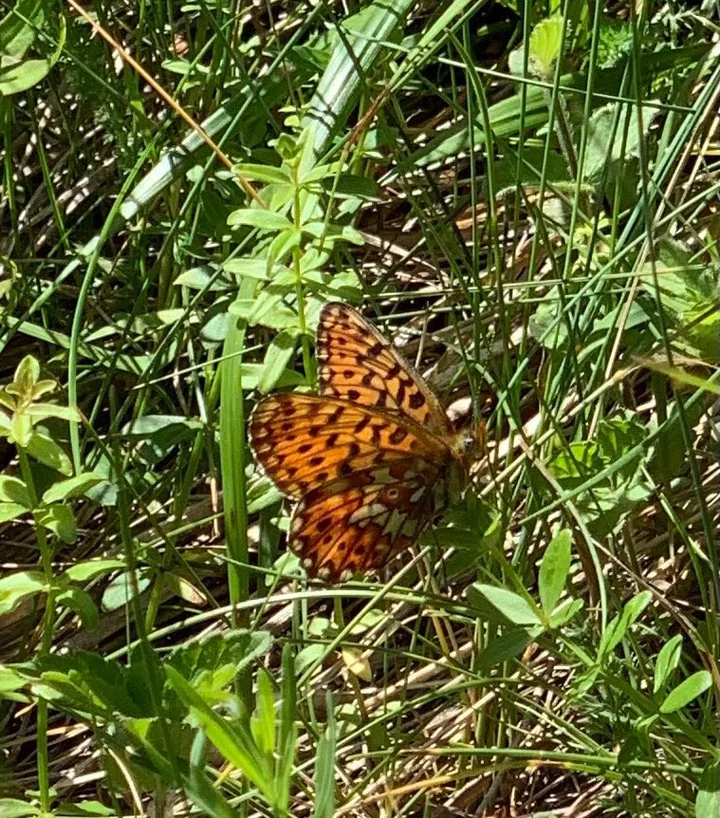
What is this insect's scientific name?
Boloria euphrosyne (also Clossiana euphrosyne)
